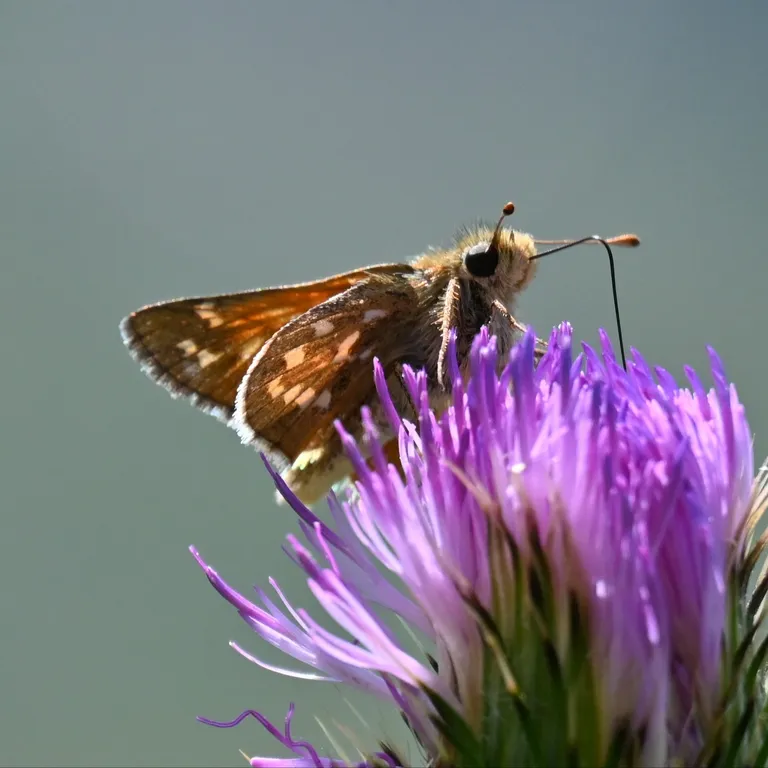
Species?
Hesperia comma
